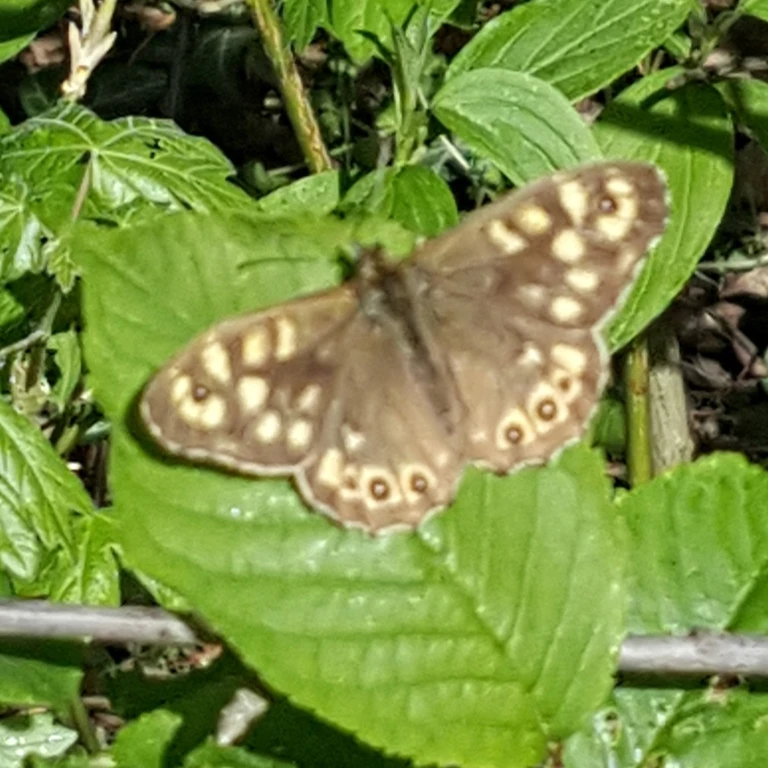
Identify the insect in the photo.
Pararge aegeria
